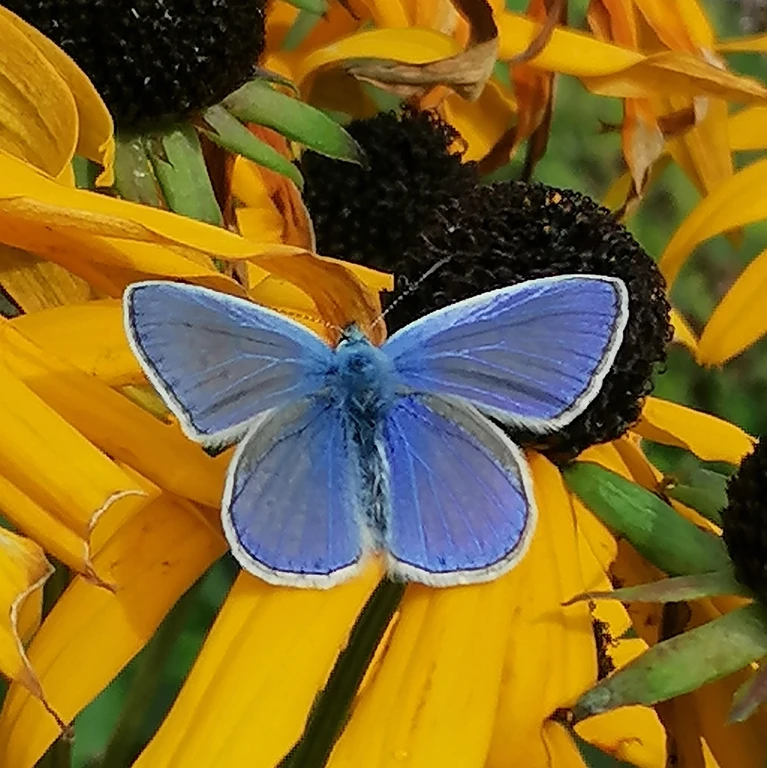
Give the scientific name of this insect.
Polyommatus icarus
